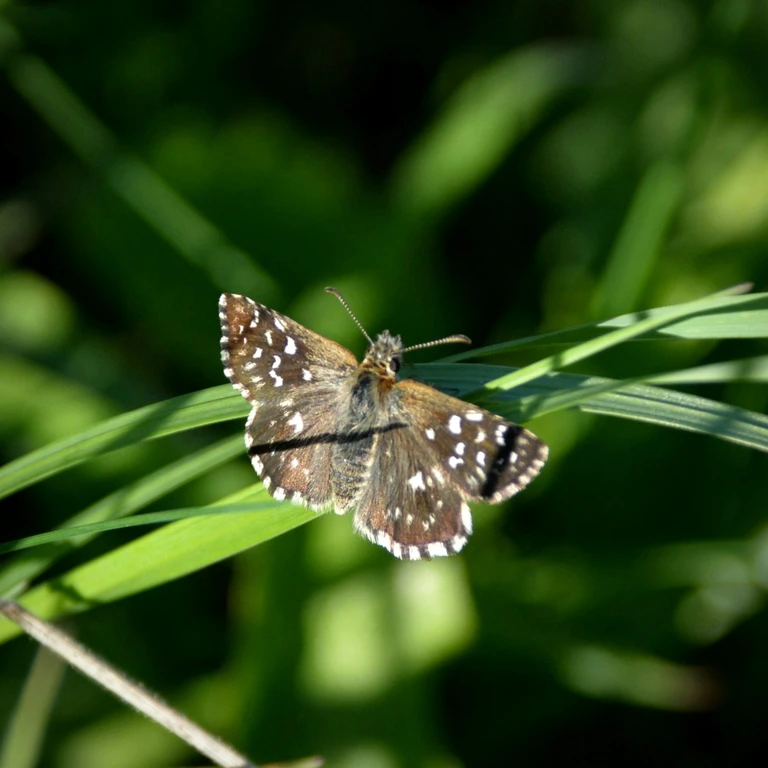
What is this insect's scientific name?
Pyrgus malvae
